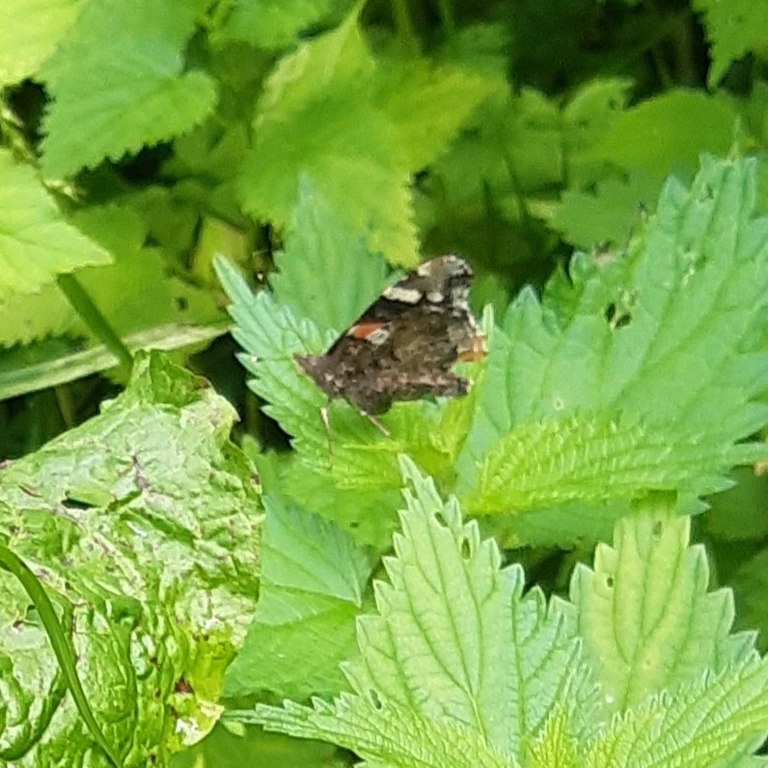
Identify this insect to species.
Vanessa atalanta
